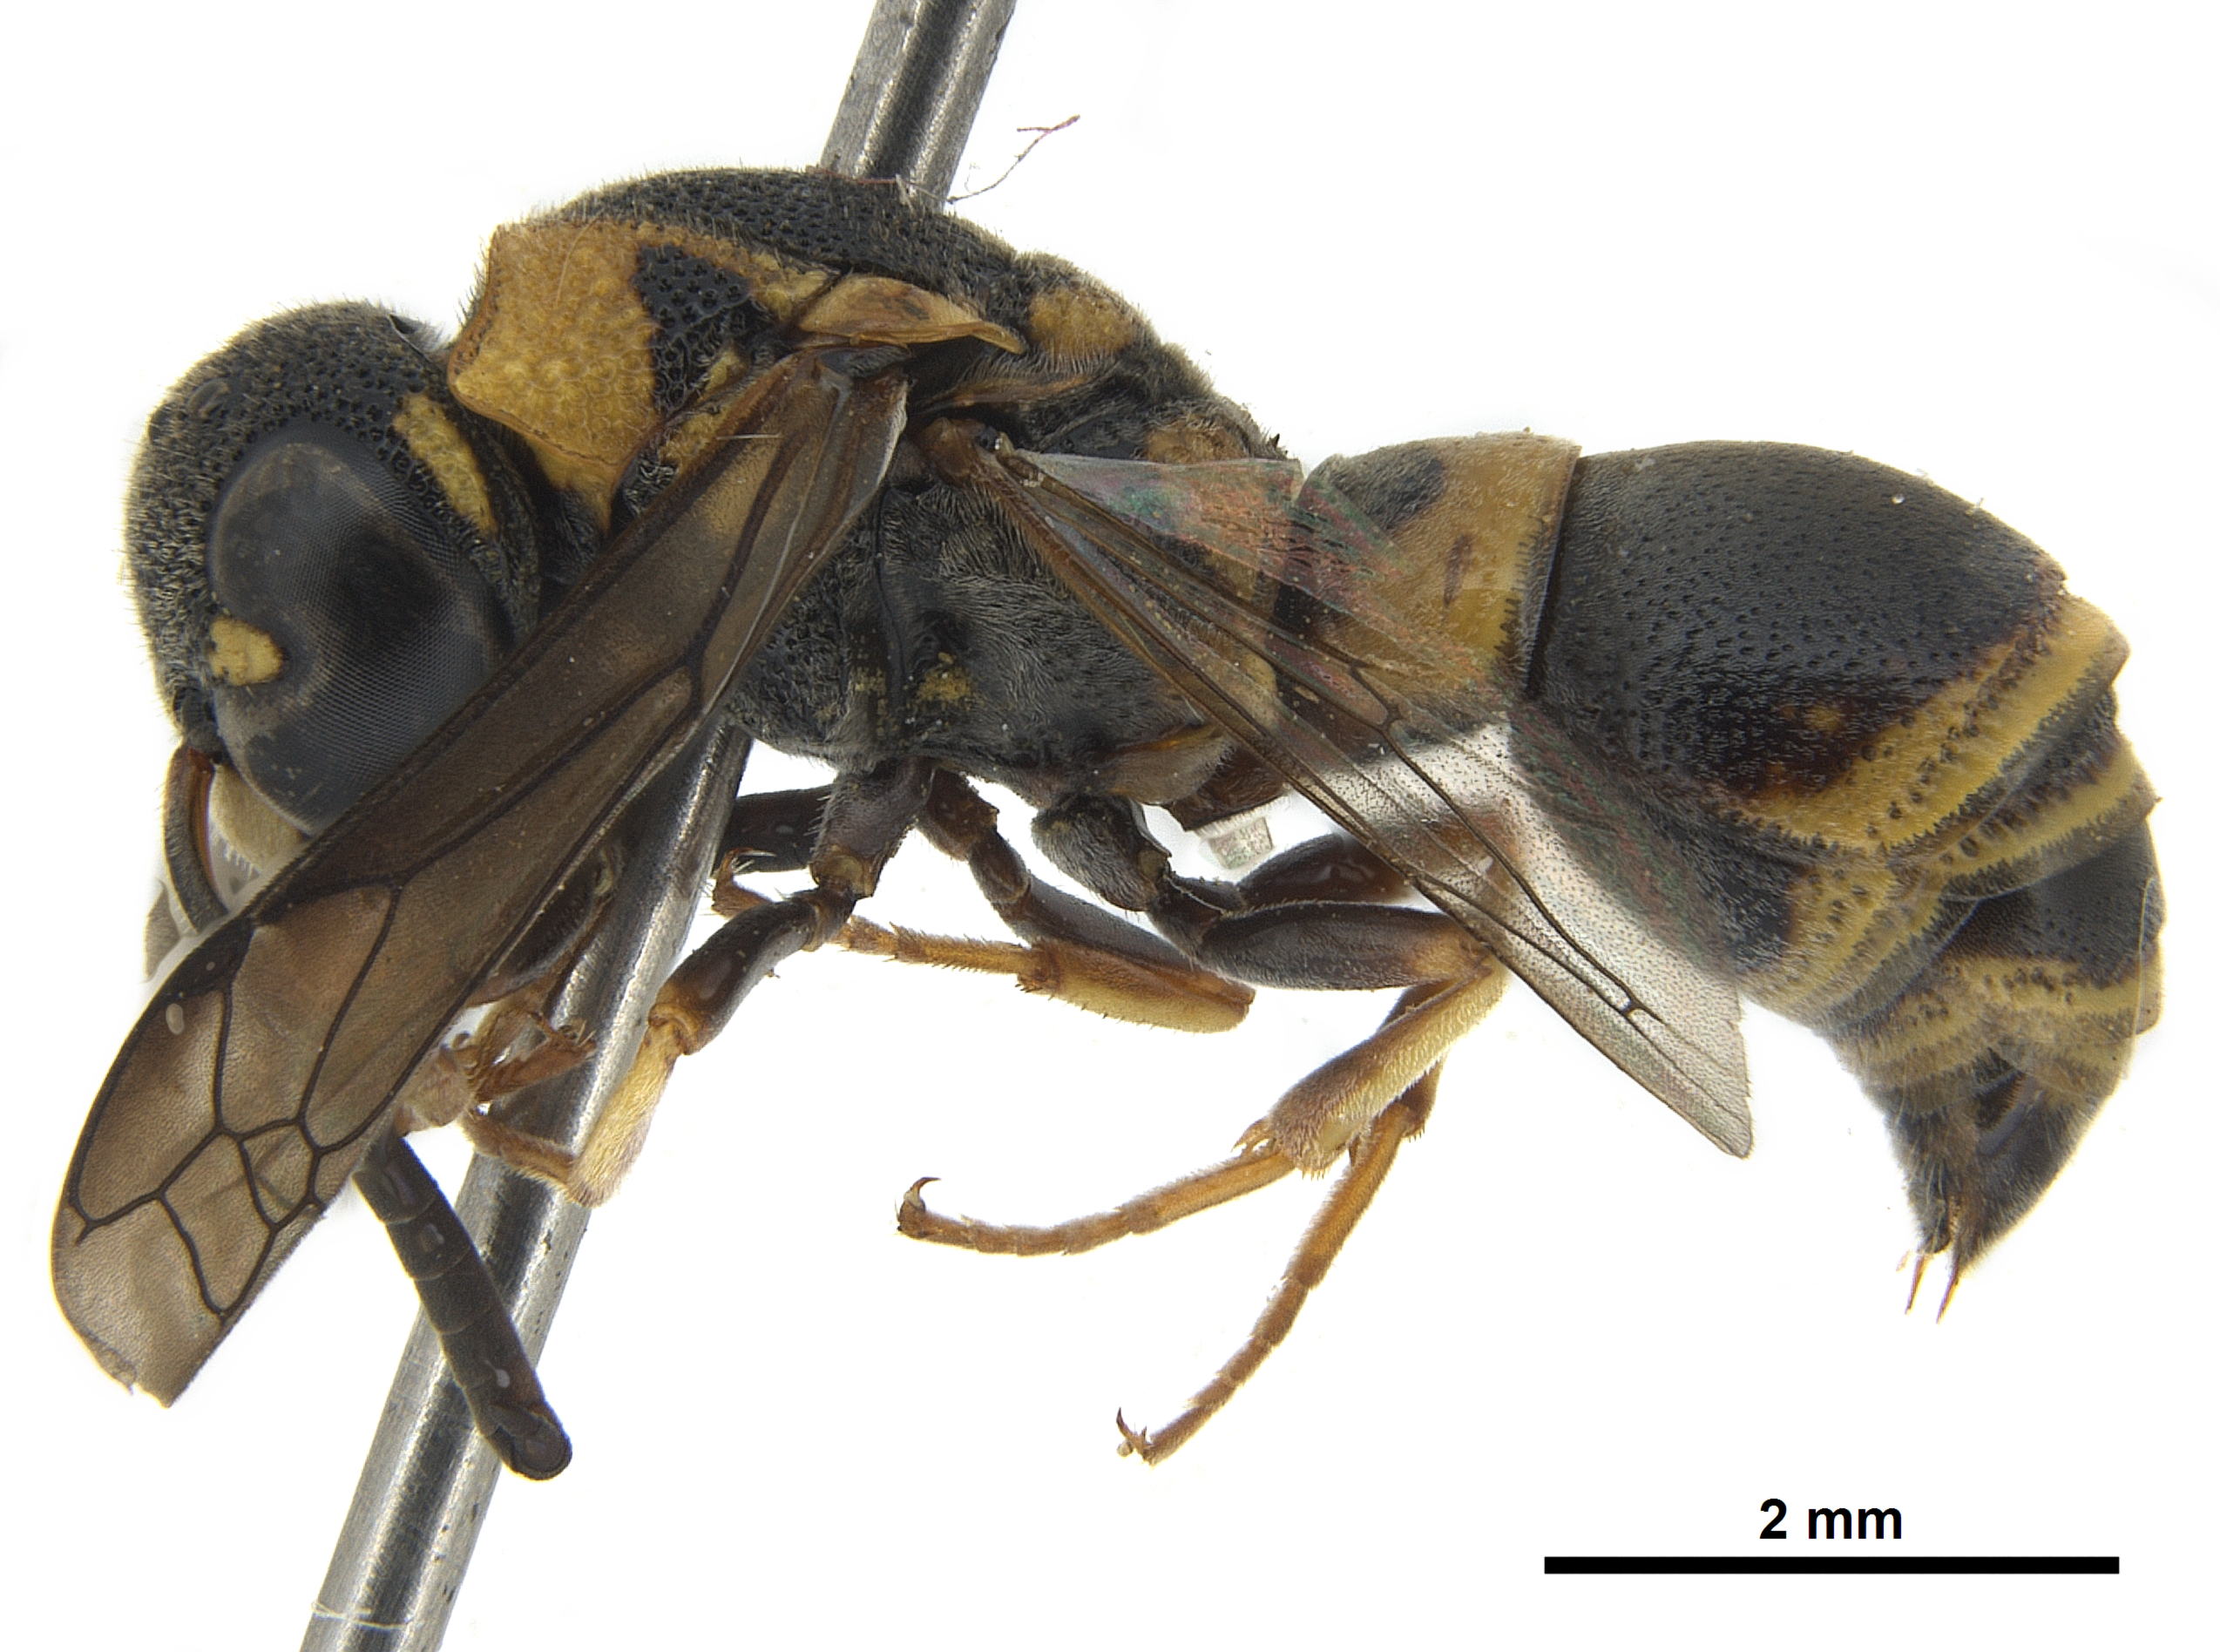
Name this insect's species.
Hypalastoroides venezuelanus
